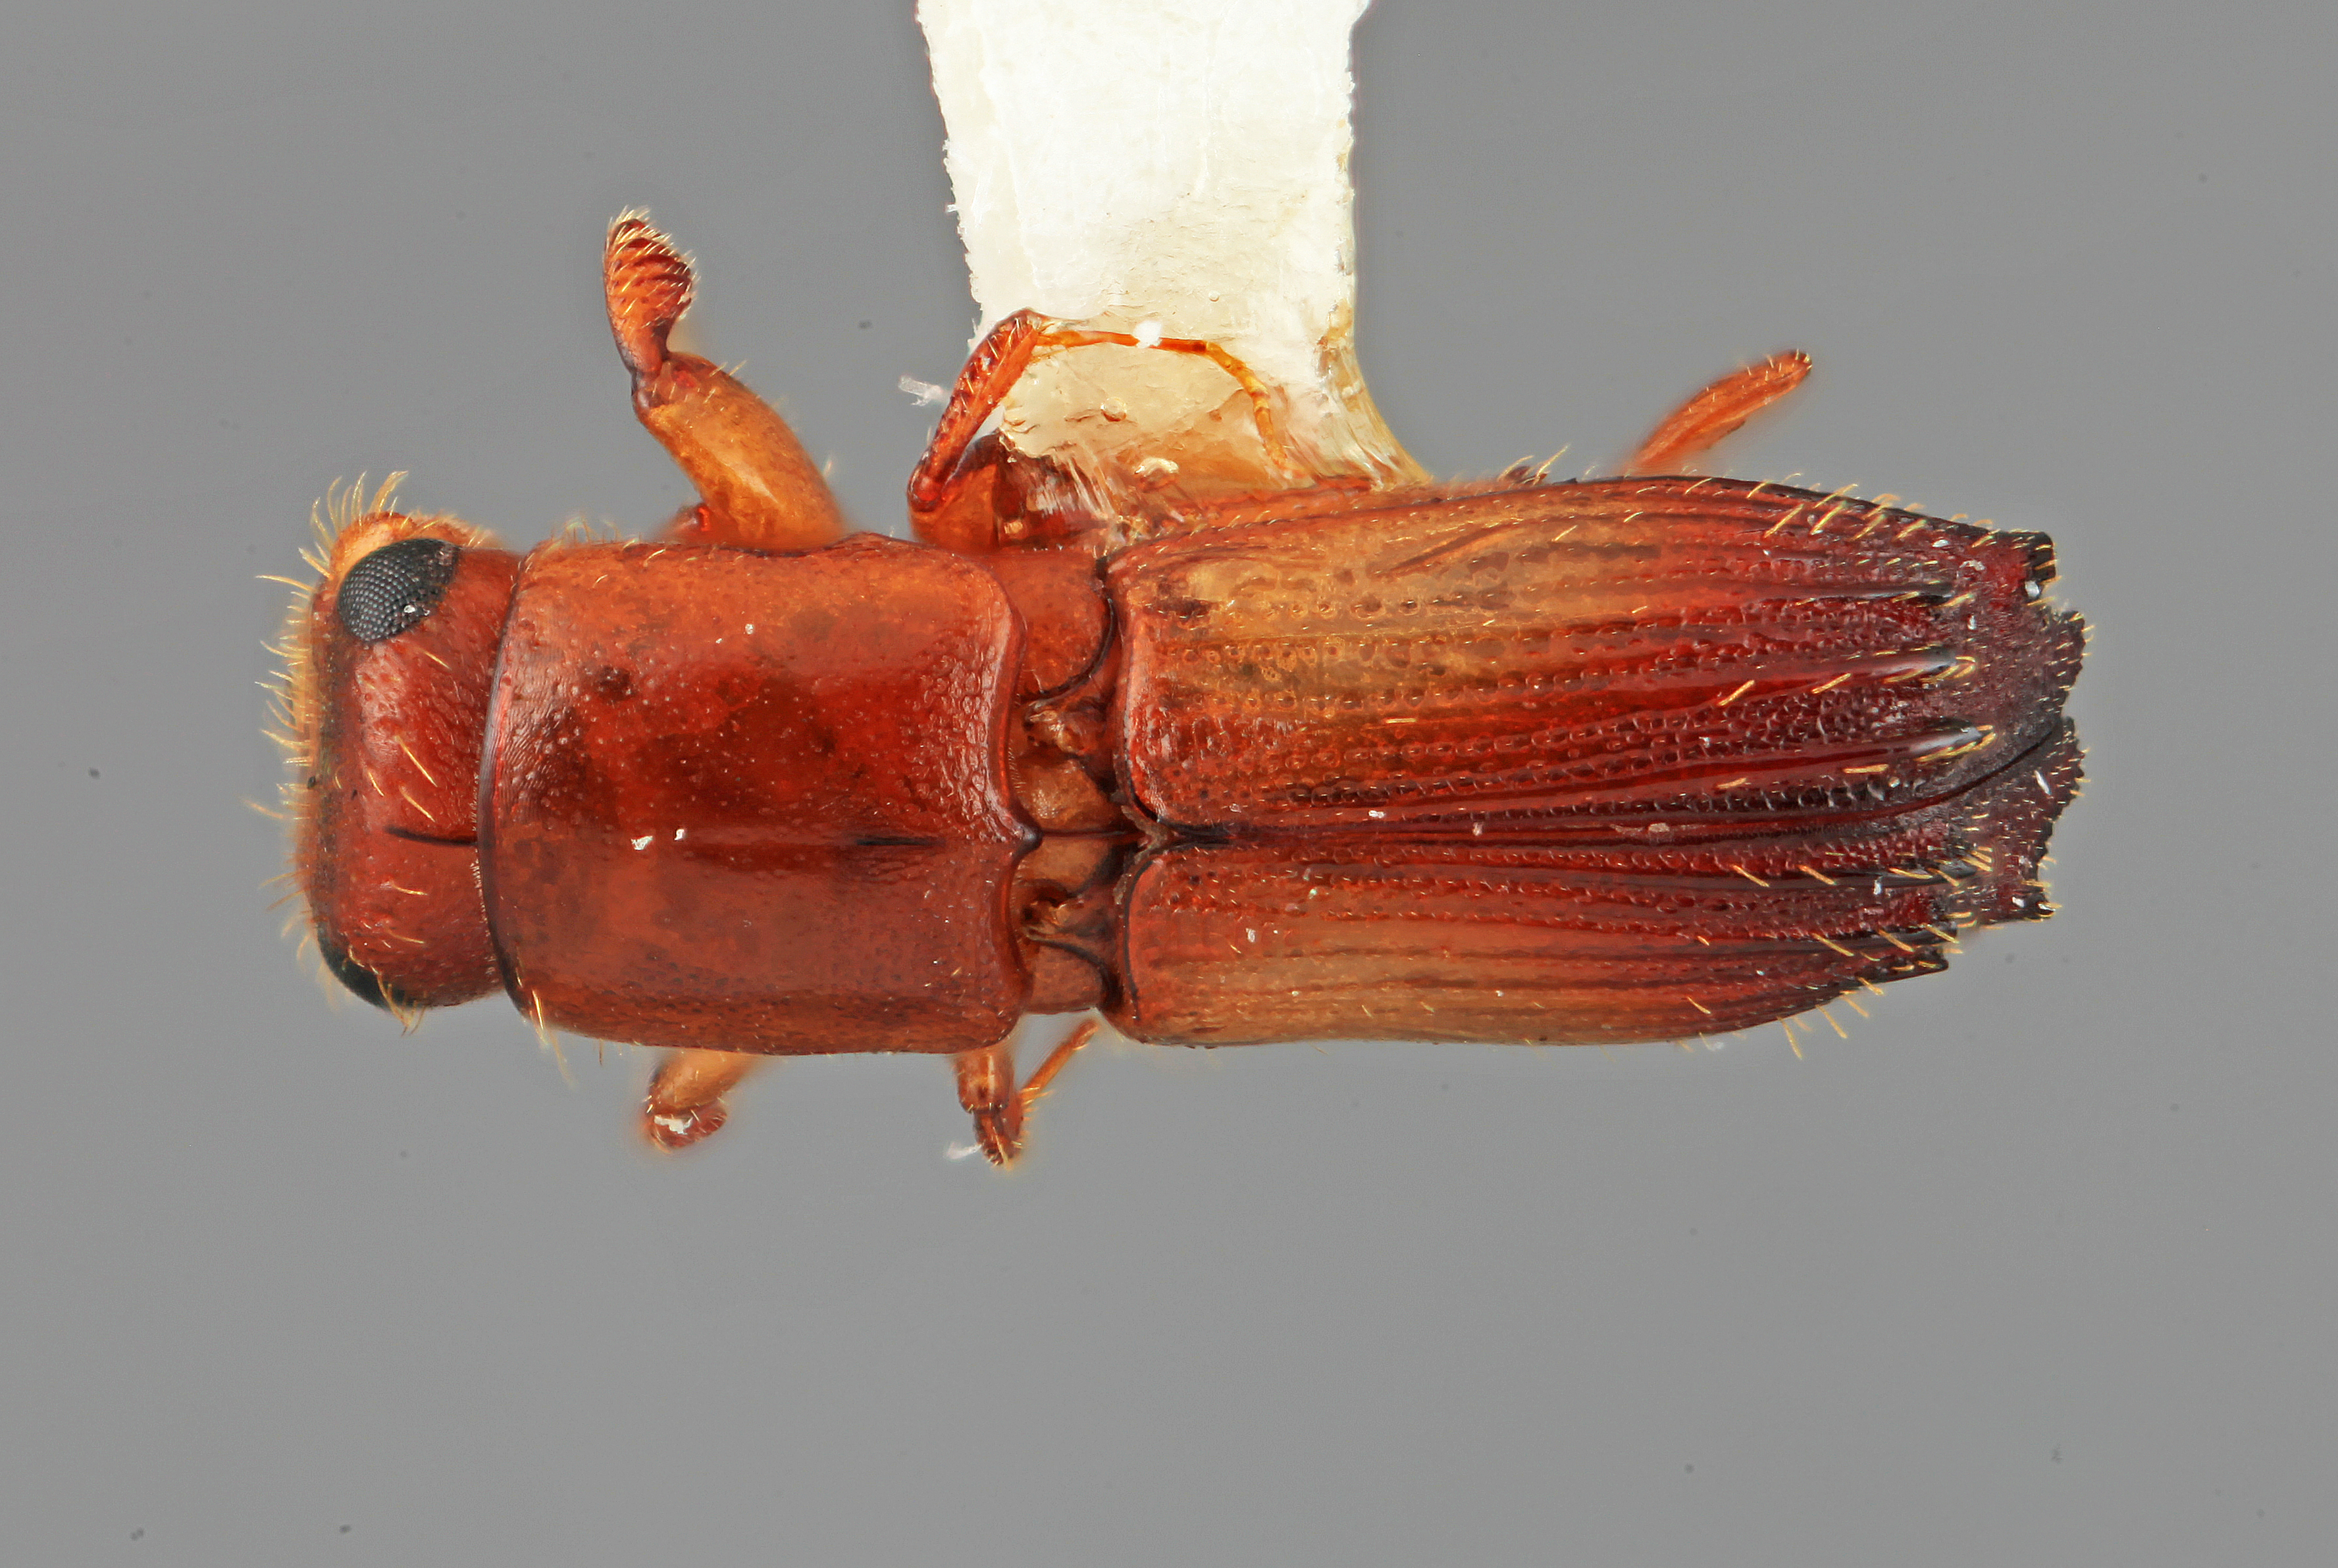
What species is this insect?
Platypus eversus
